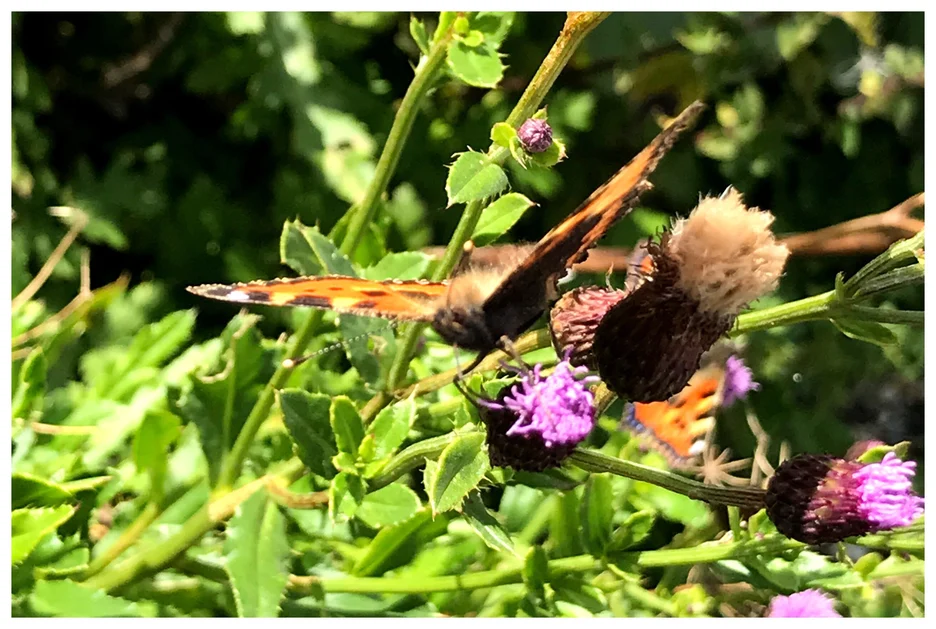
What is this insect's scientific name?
Aglais urticae
